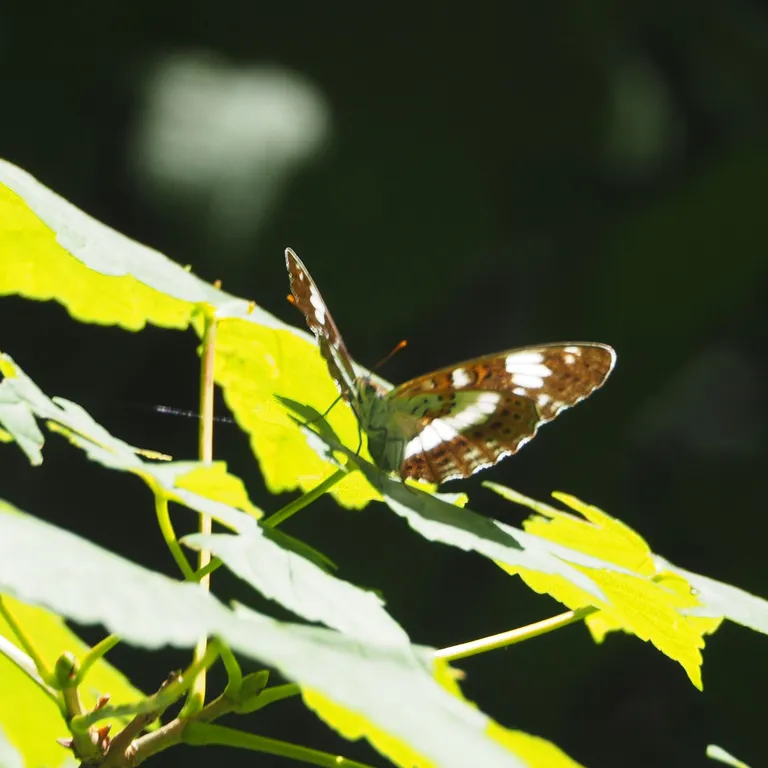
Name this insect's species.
Limenitis camilla (also Ladoga camilla)
